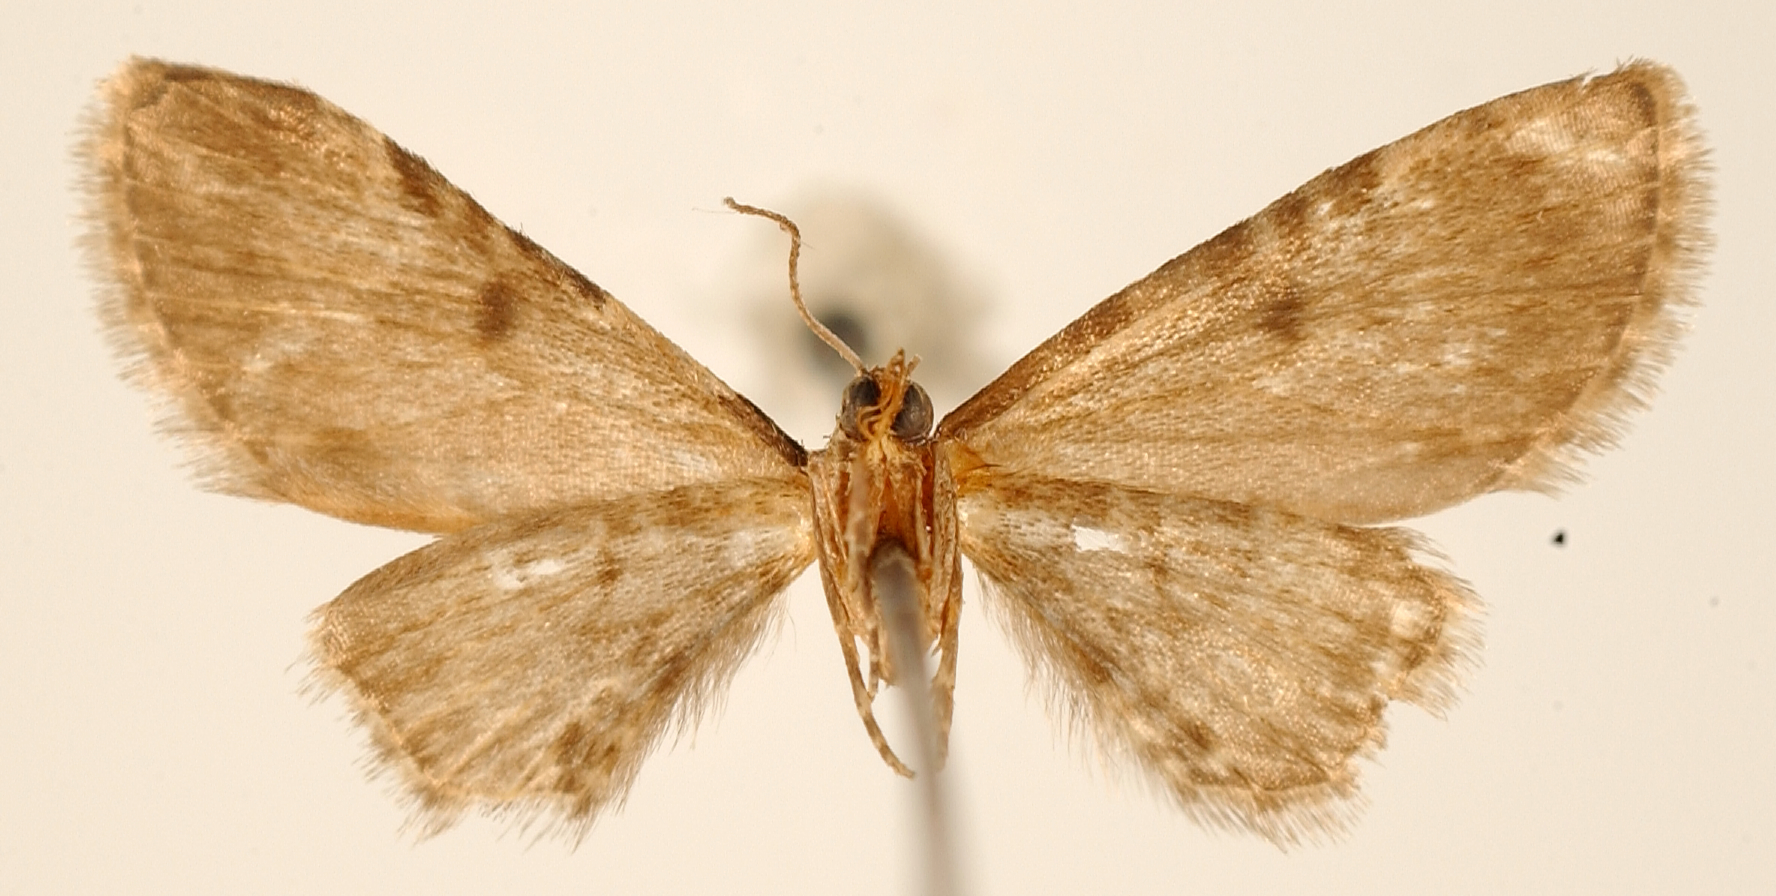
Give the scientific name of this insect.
Eupithecia subtilis
